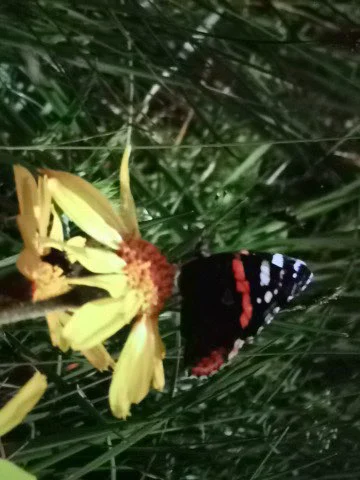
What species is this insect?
Vanessa atalanta
